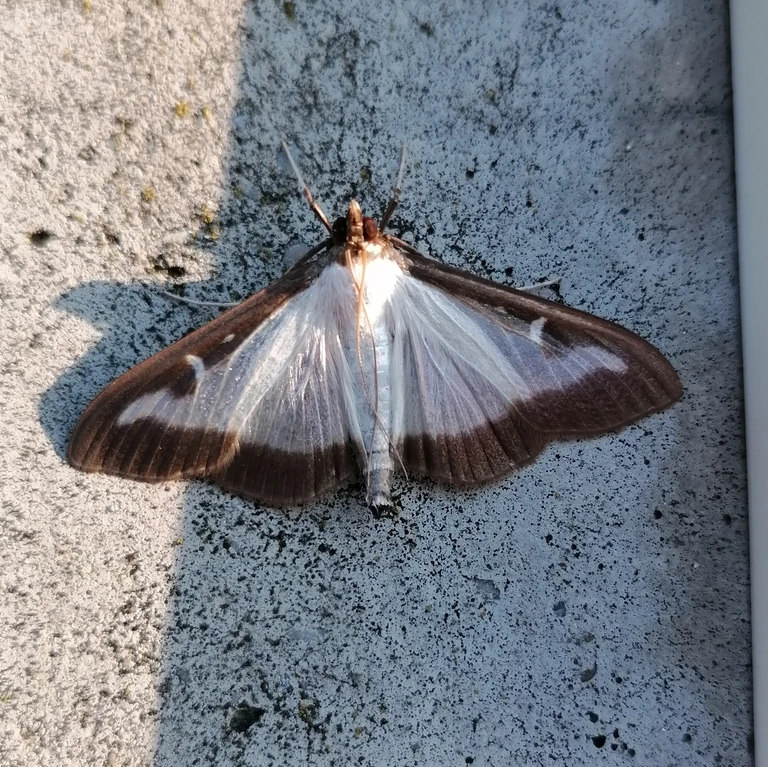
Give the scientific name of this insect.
Cydalima perspectalis
